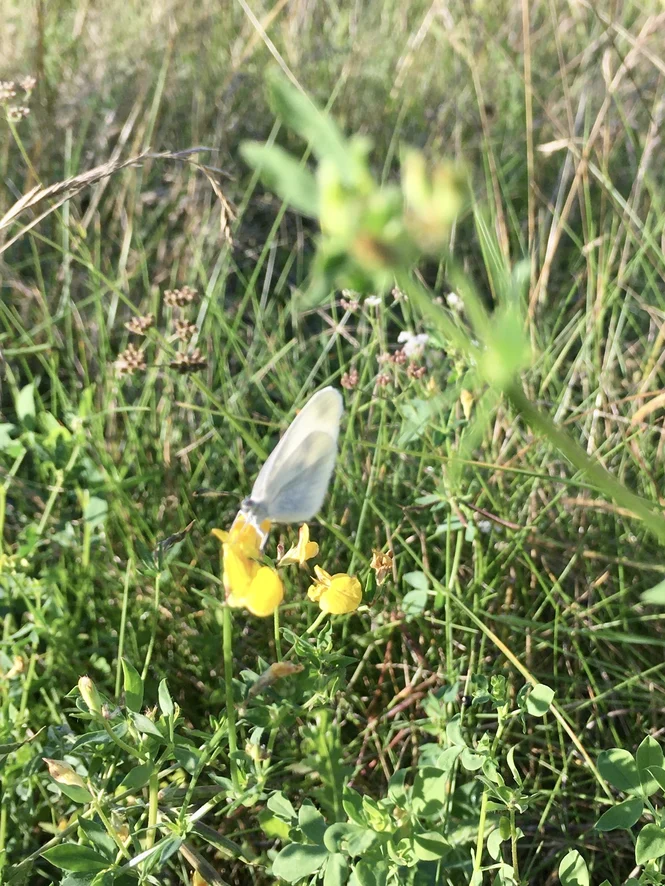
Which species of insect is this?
Leptidea sinapis/juvernica
